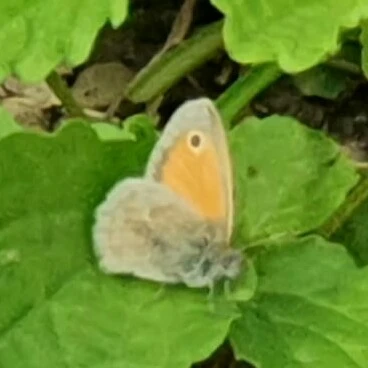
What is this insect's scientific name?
Coenonympha pamphilus
